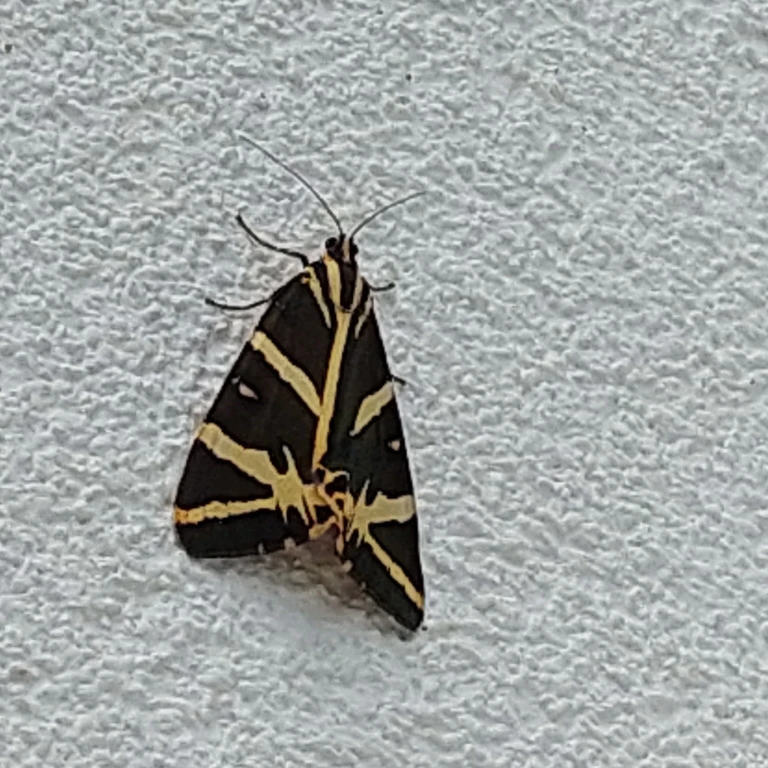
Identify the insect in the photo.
Euplagia quadripunctaria
